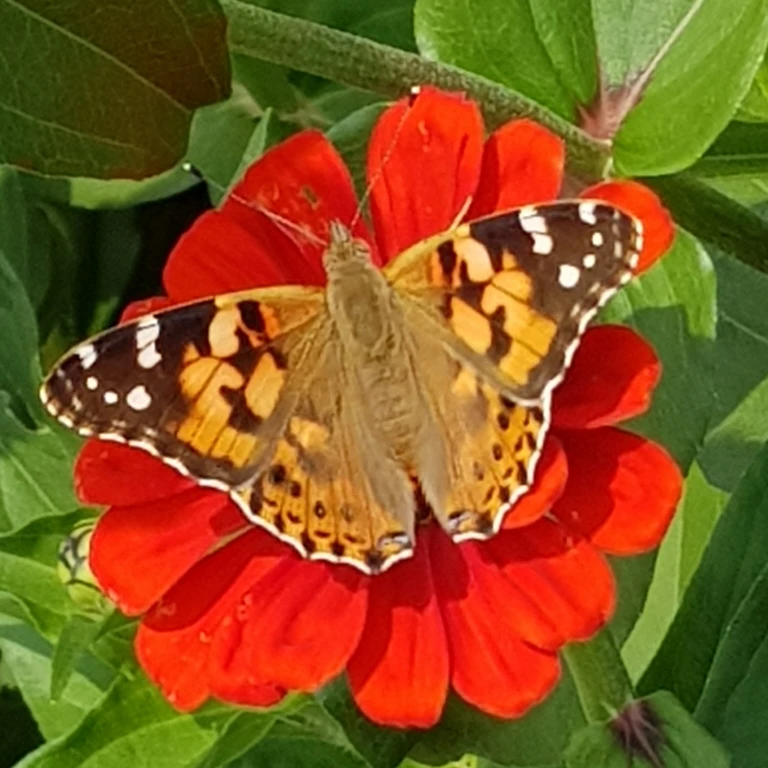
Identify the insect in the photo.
Vanessa cardui
